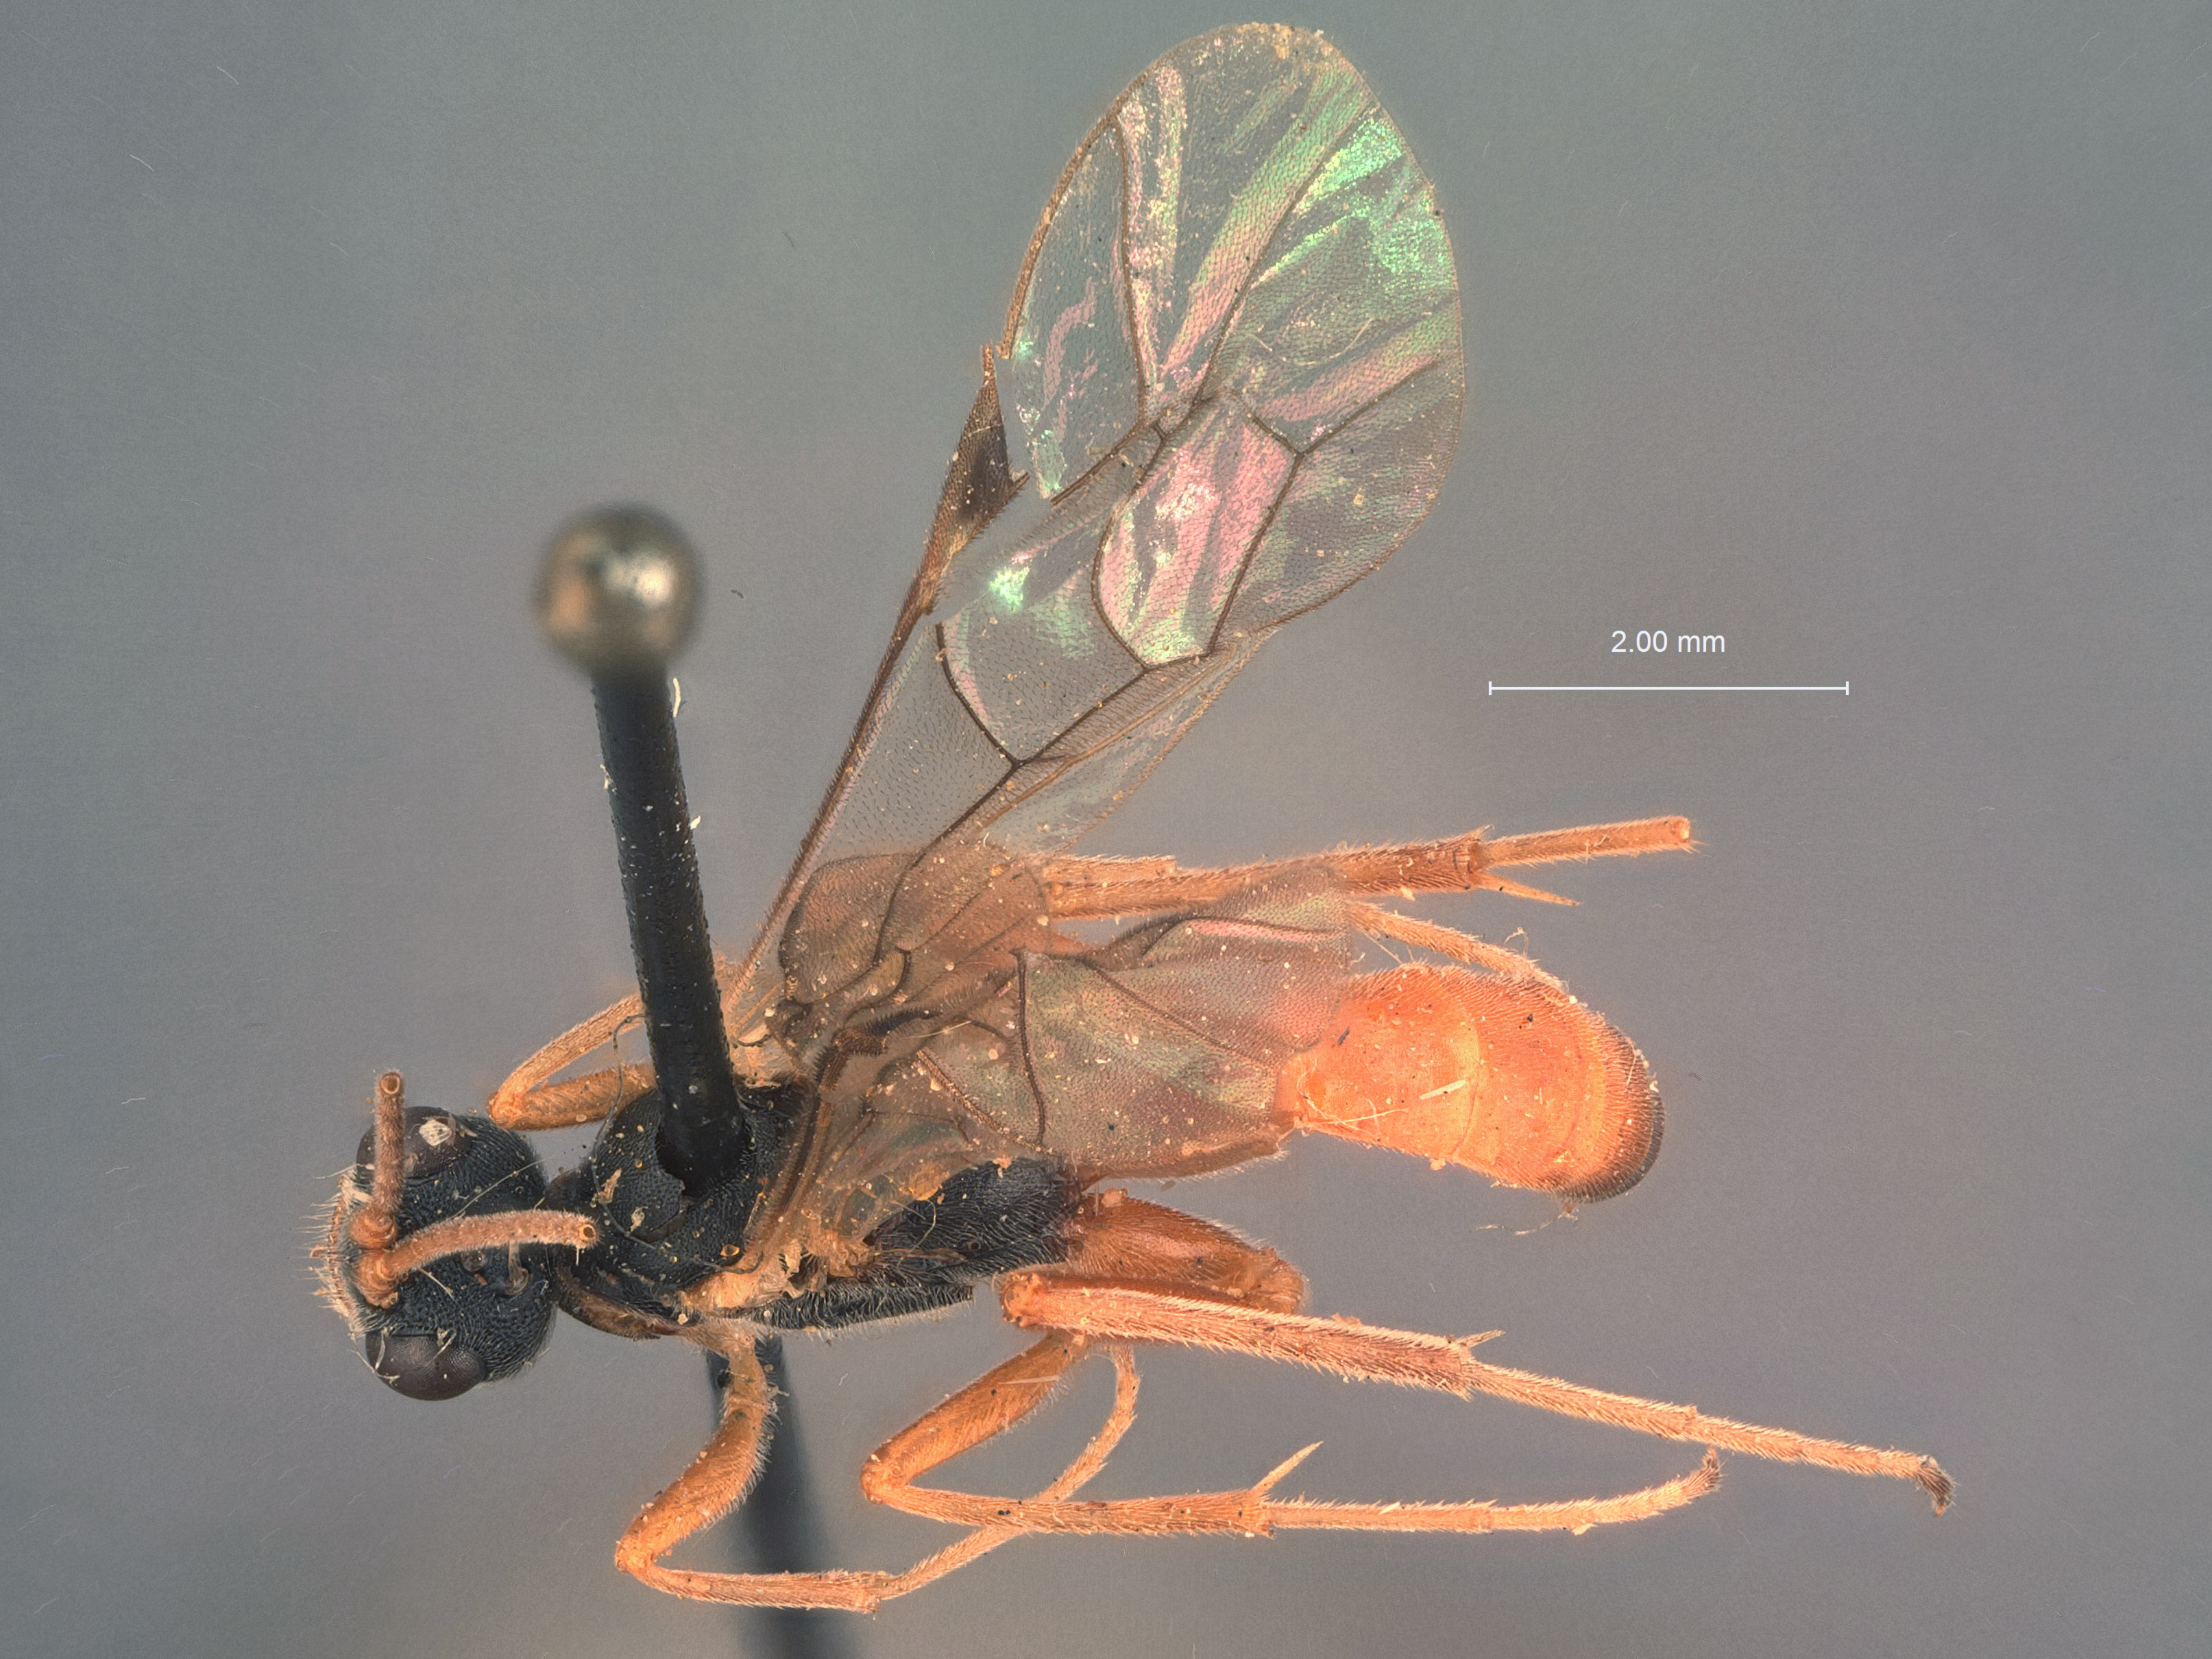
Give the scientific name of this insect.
Prionopoda ruficornis
